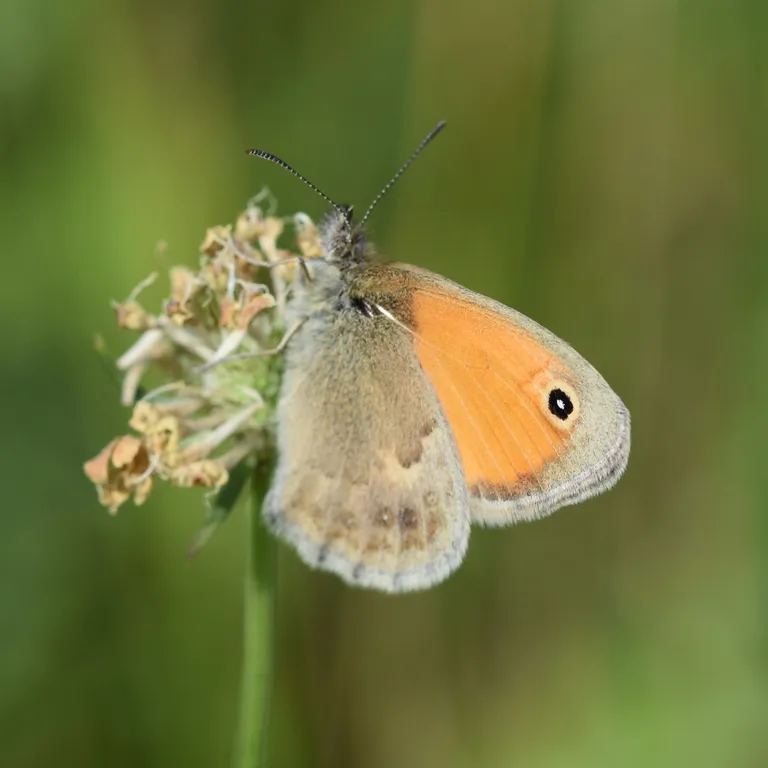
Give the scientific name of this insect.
Coenonympha pamphilus
